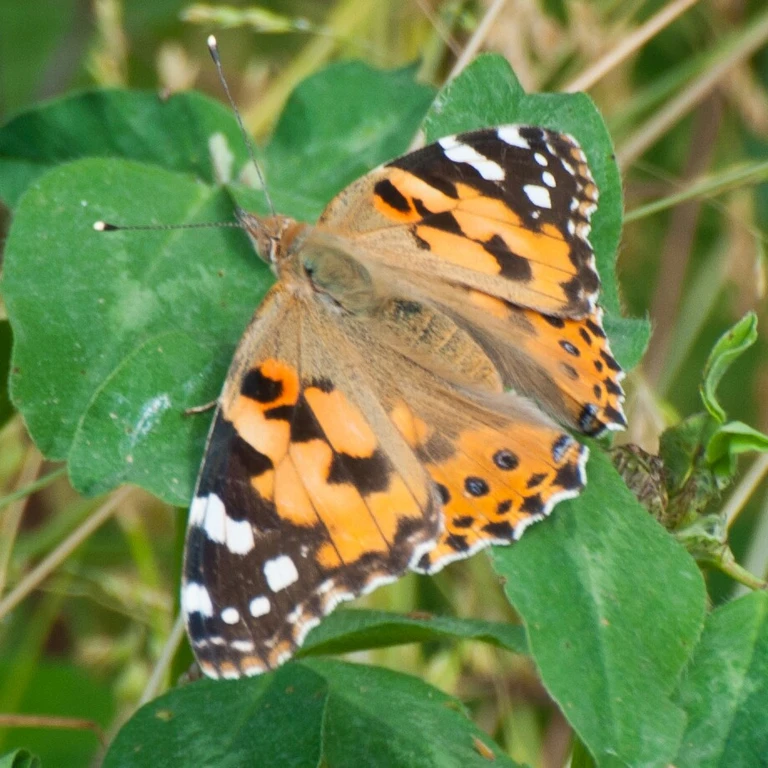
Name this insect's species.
Vanessa cardui
